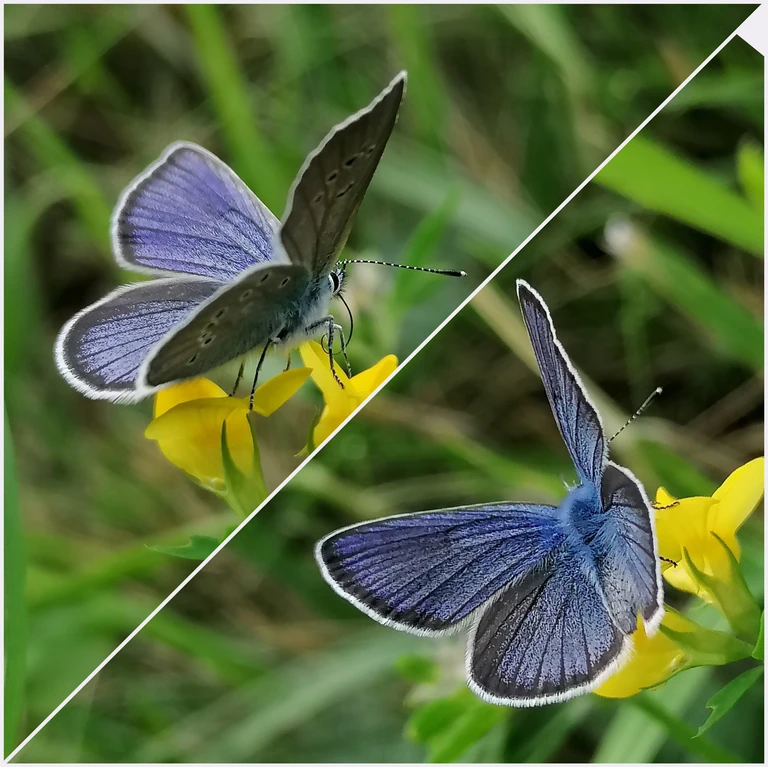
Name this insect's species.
Cyaniris semiargus
